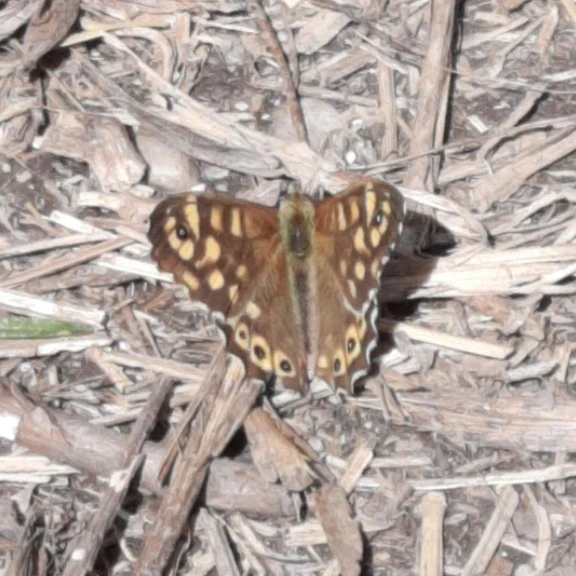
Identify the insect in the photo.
Pararge aegeria
